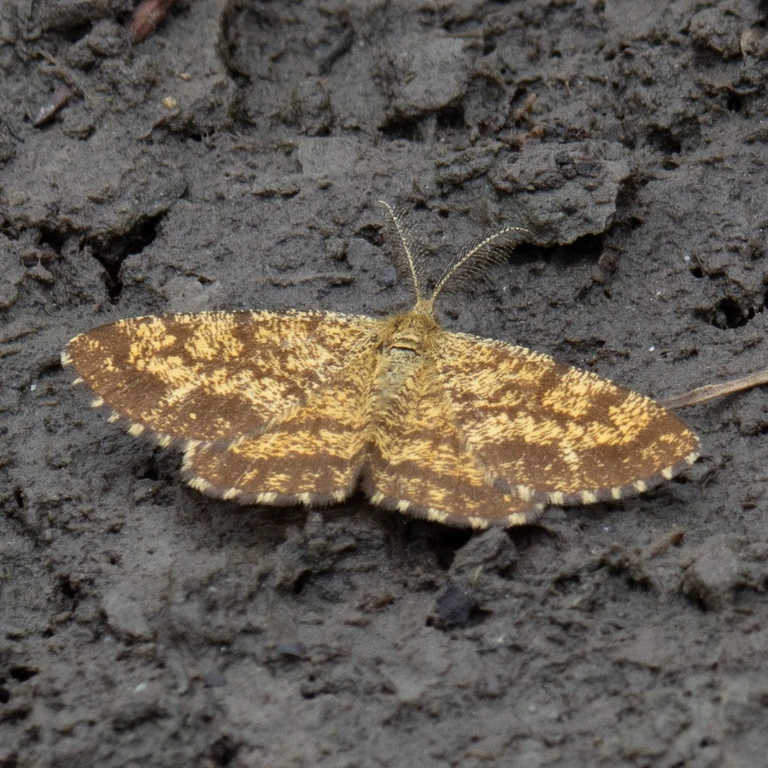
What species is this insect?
Ematurga atomaria
